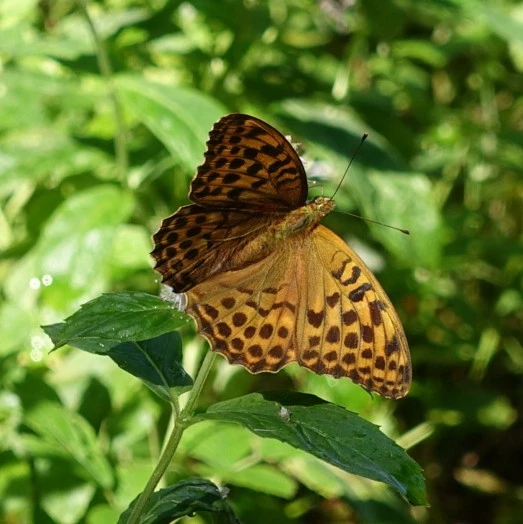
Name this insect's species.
Argynnis paphia
